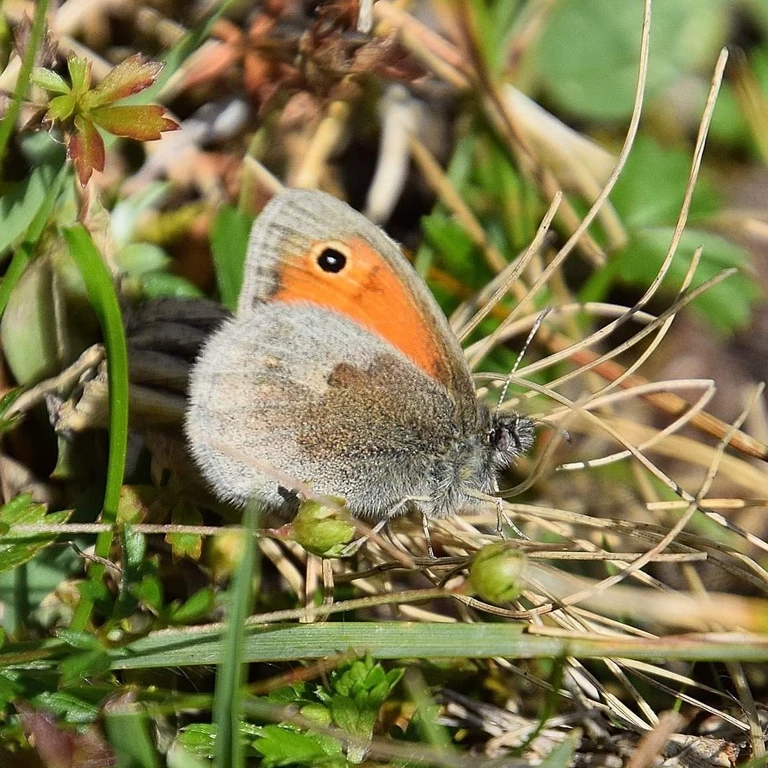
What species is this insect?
Coenonympha pamphilus
